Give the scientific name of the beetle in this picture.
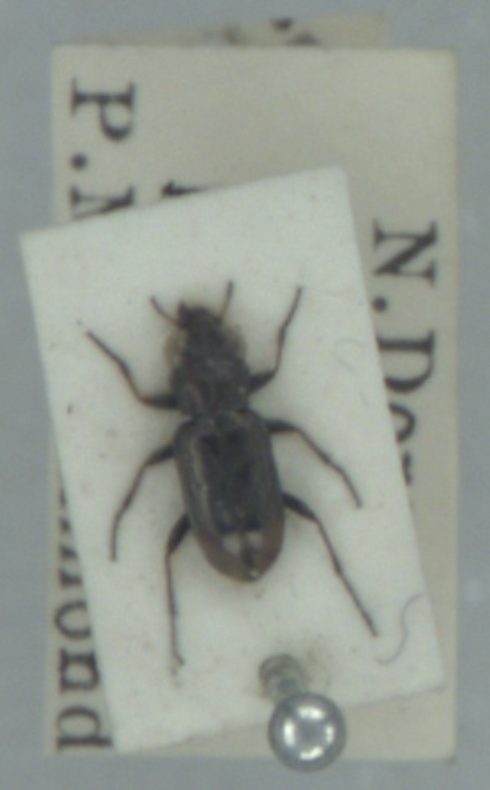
Notiophilus substriatus
